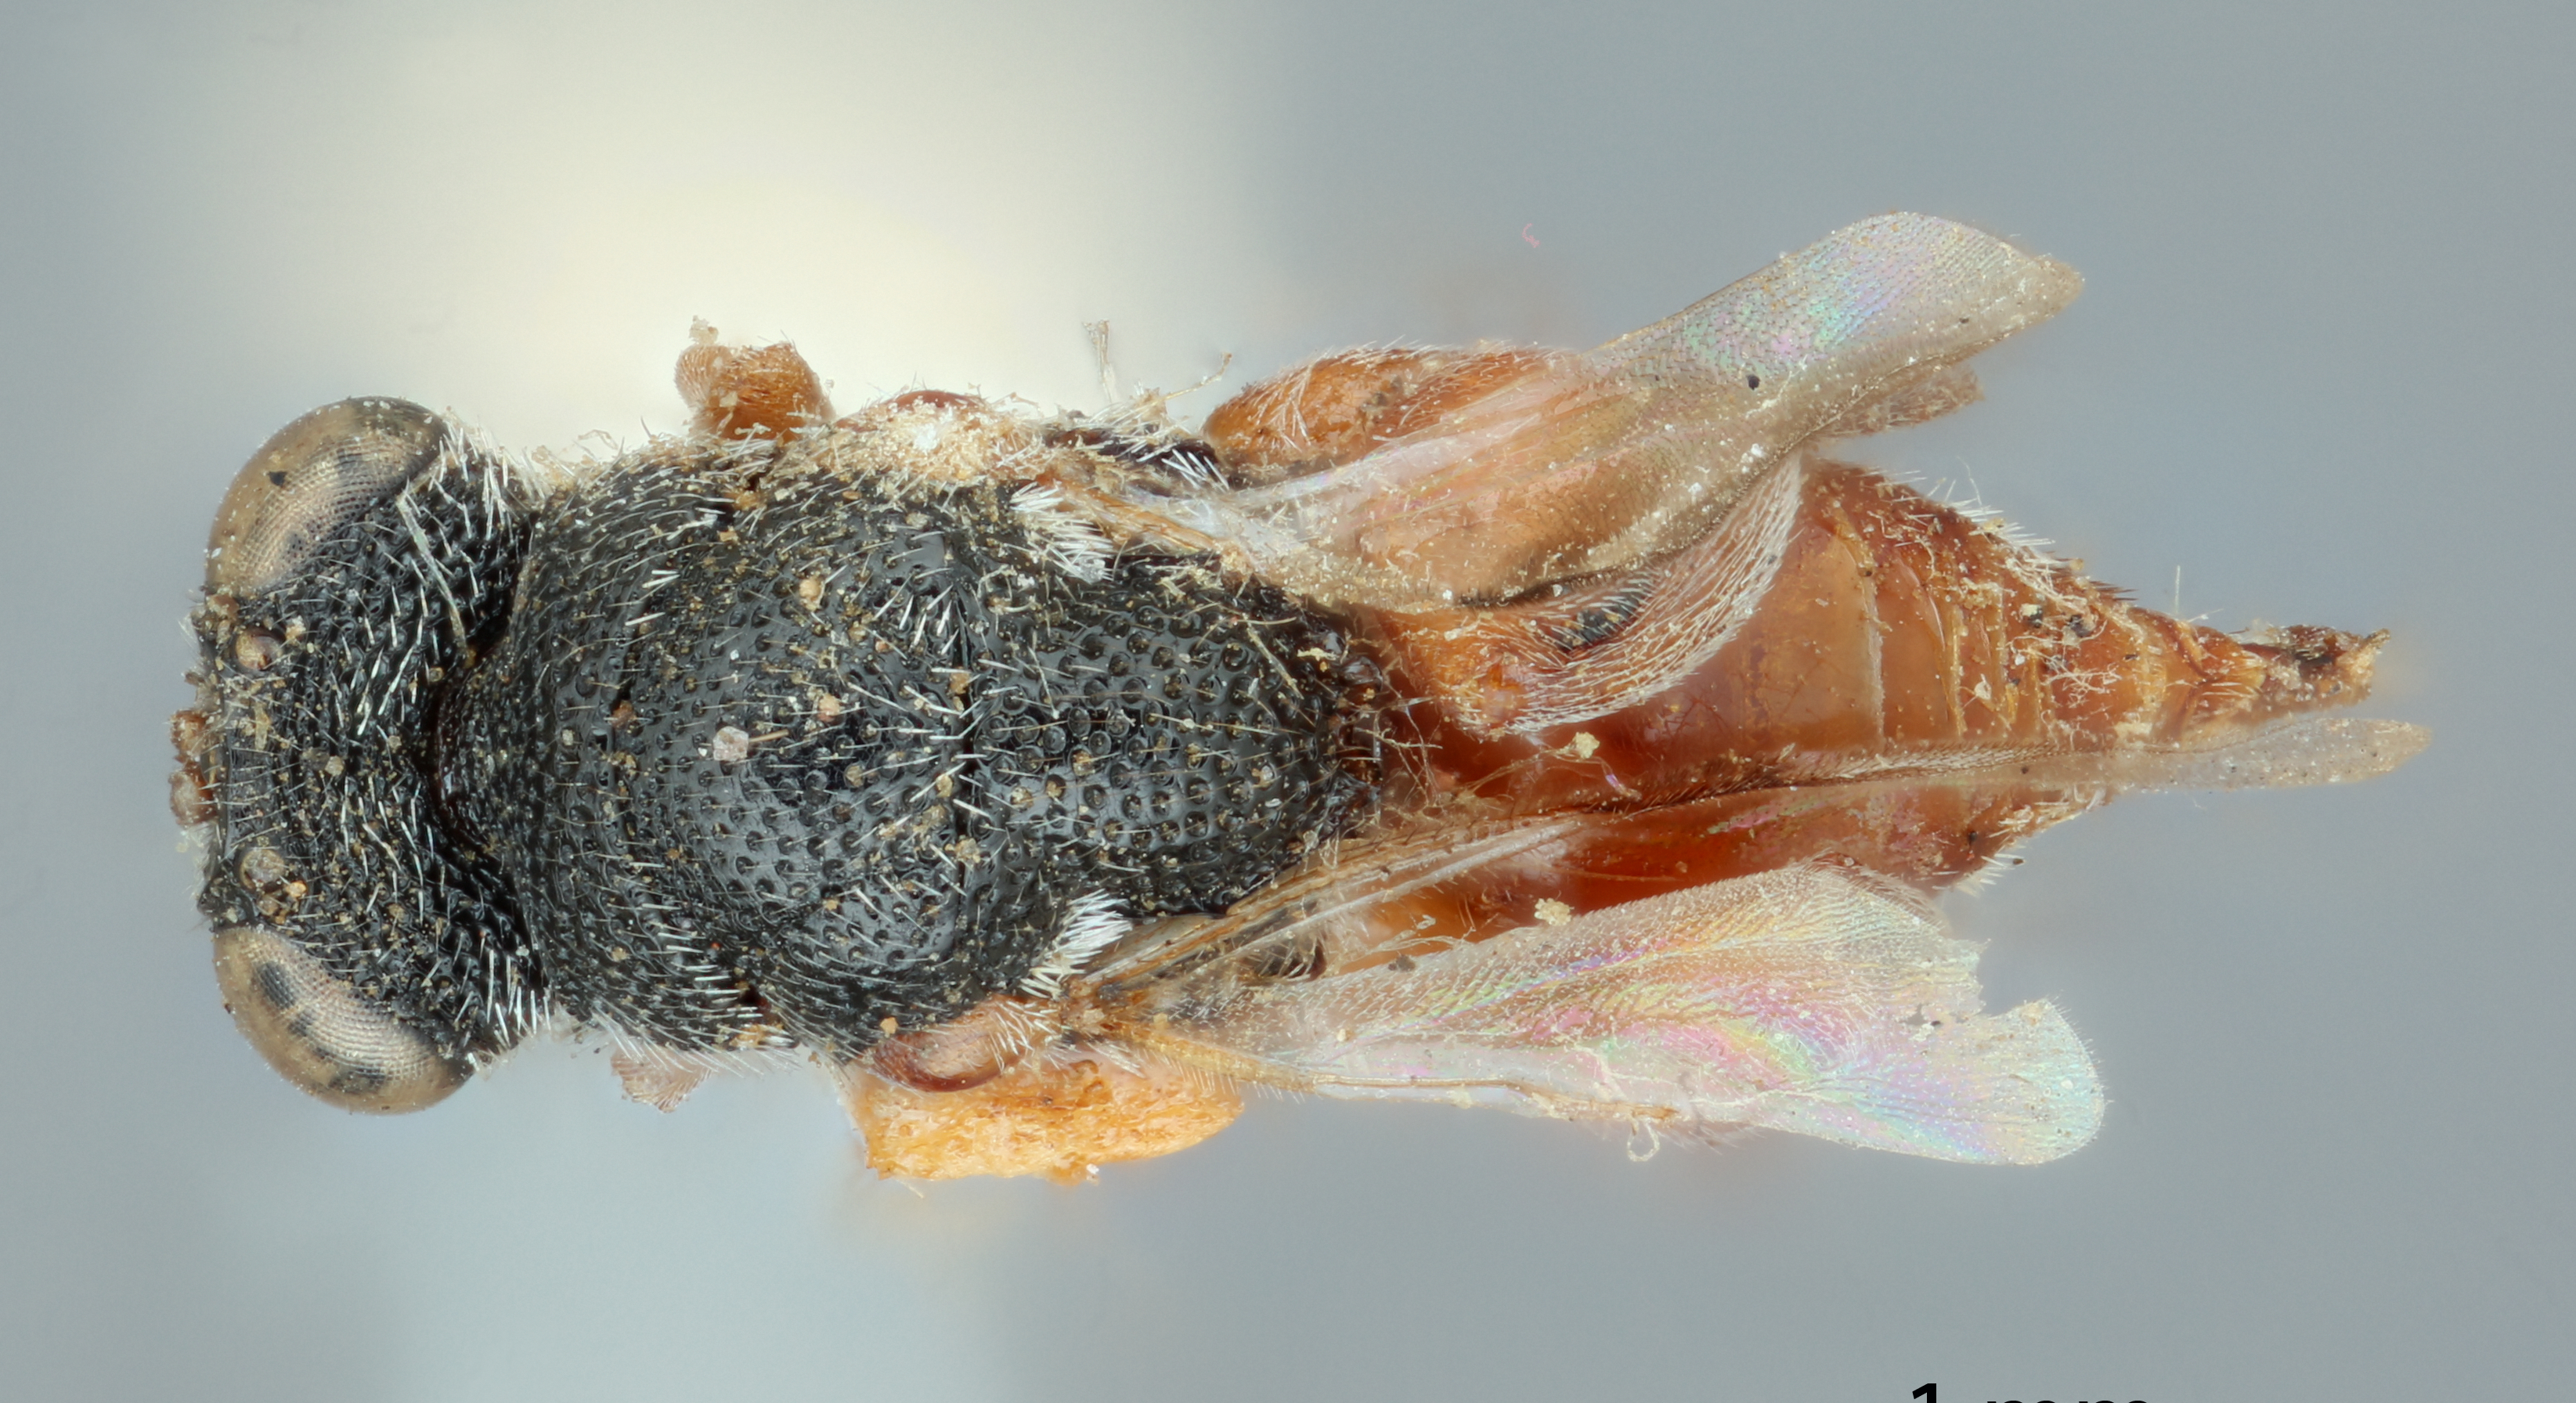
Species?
Haltichella bicolor
